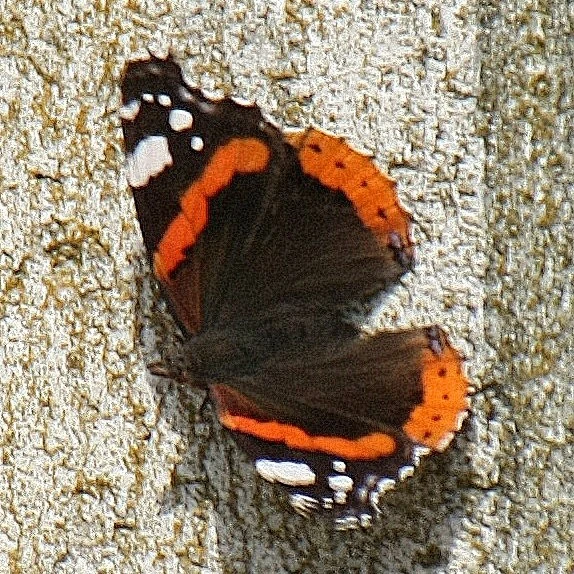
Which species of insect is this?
Vanessa atalanta
